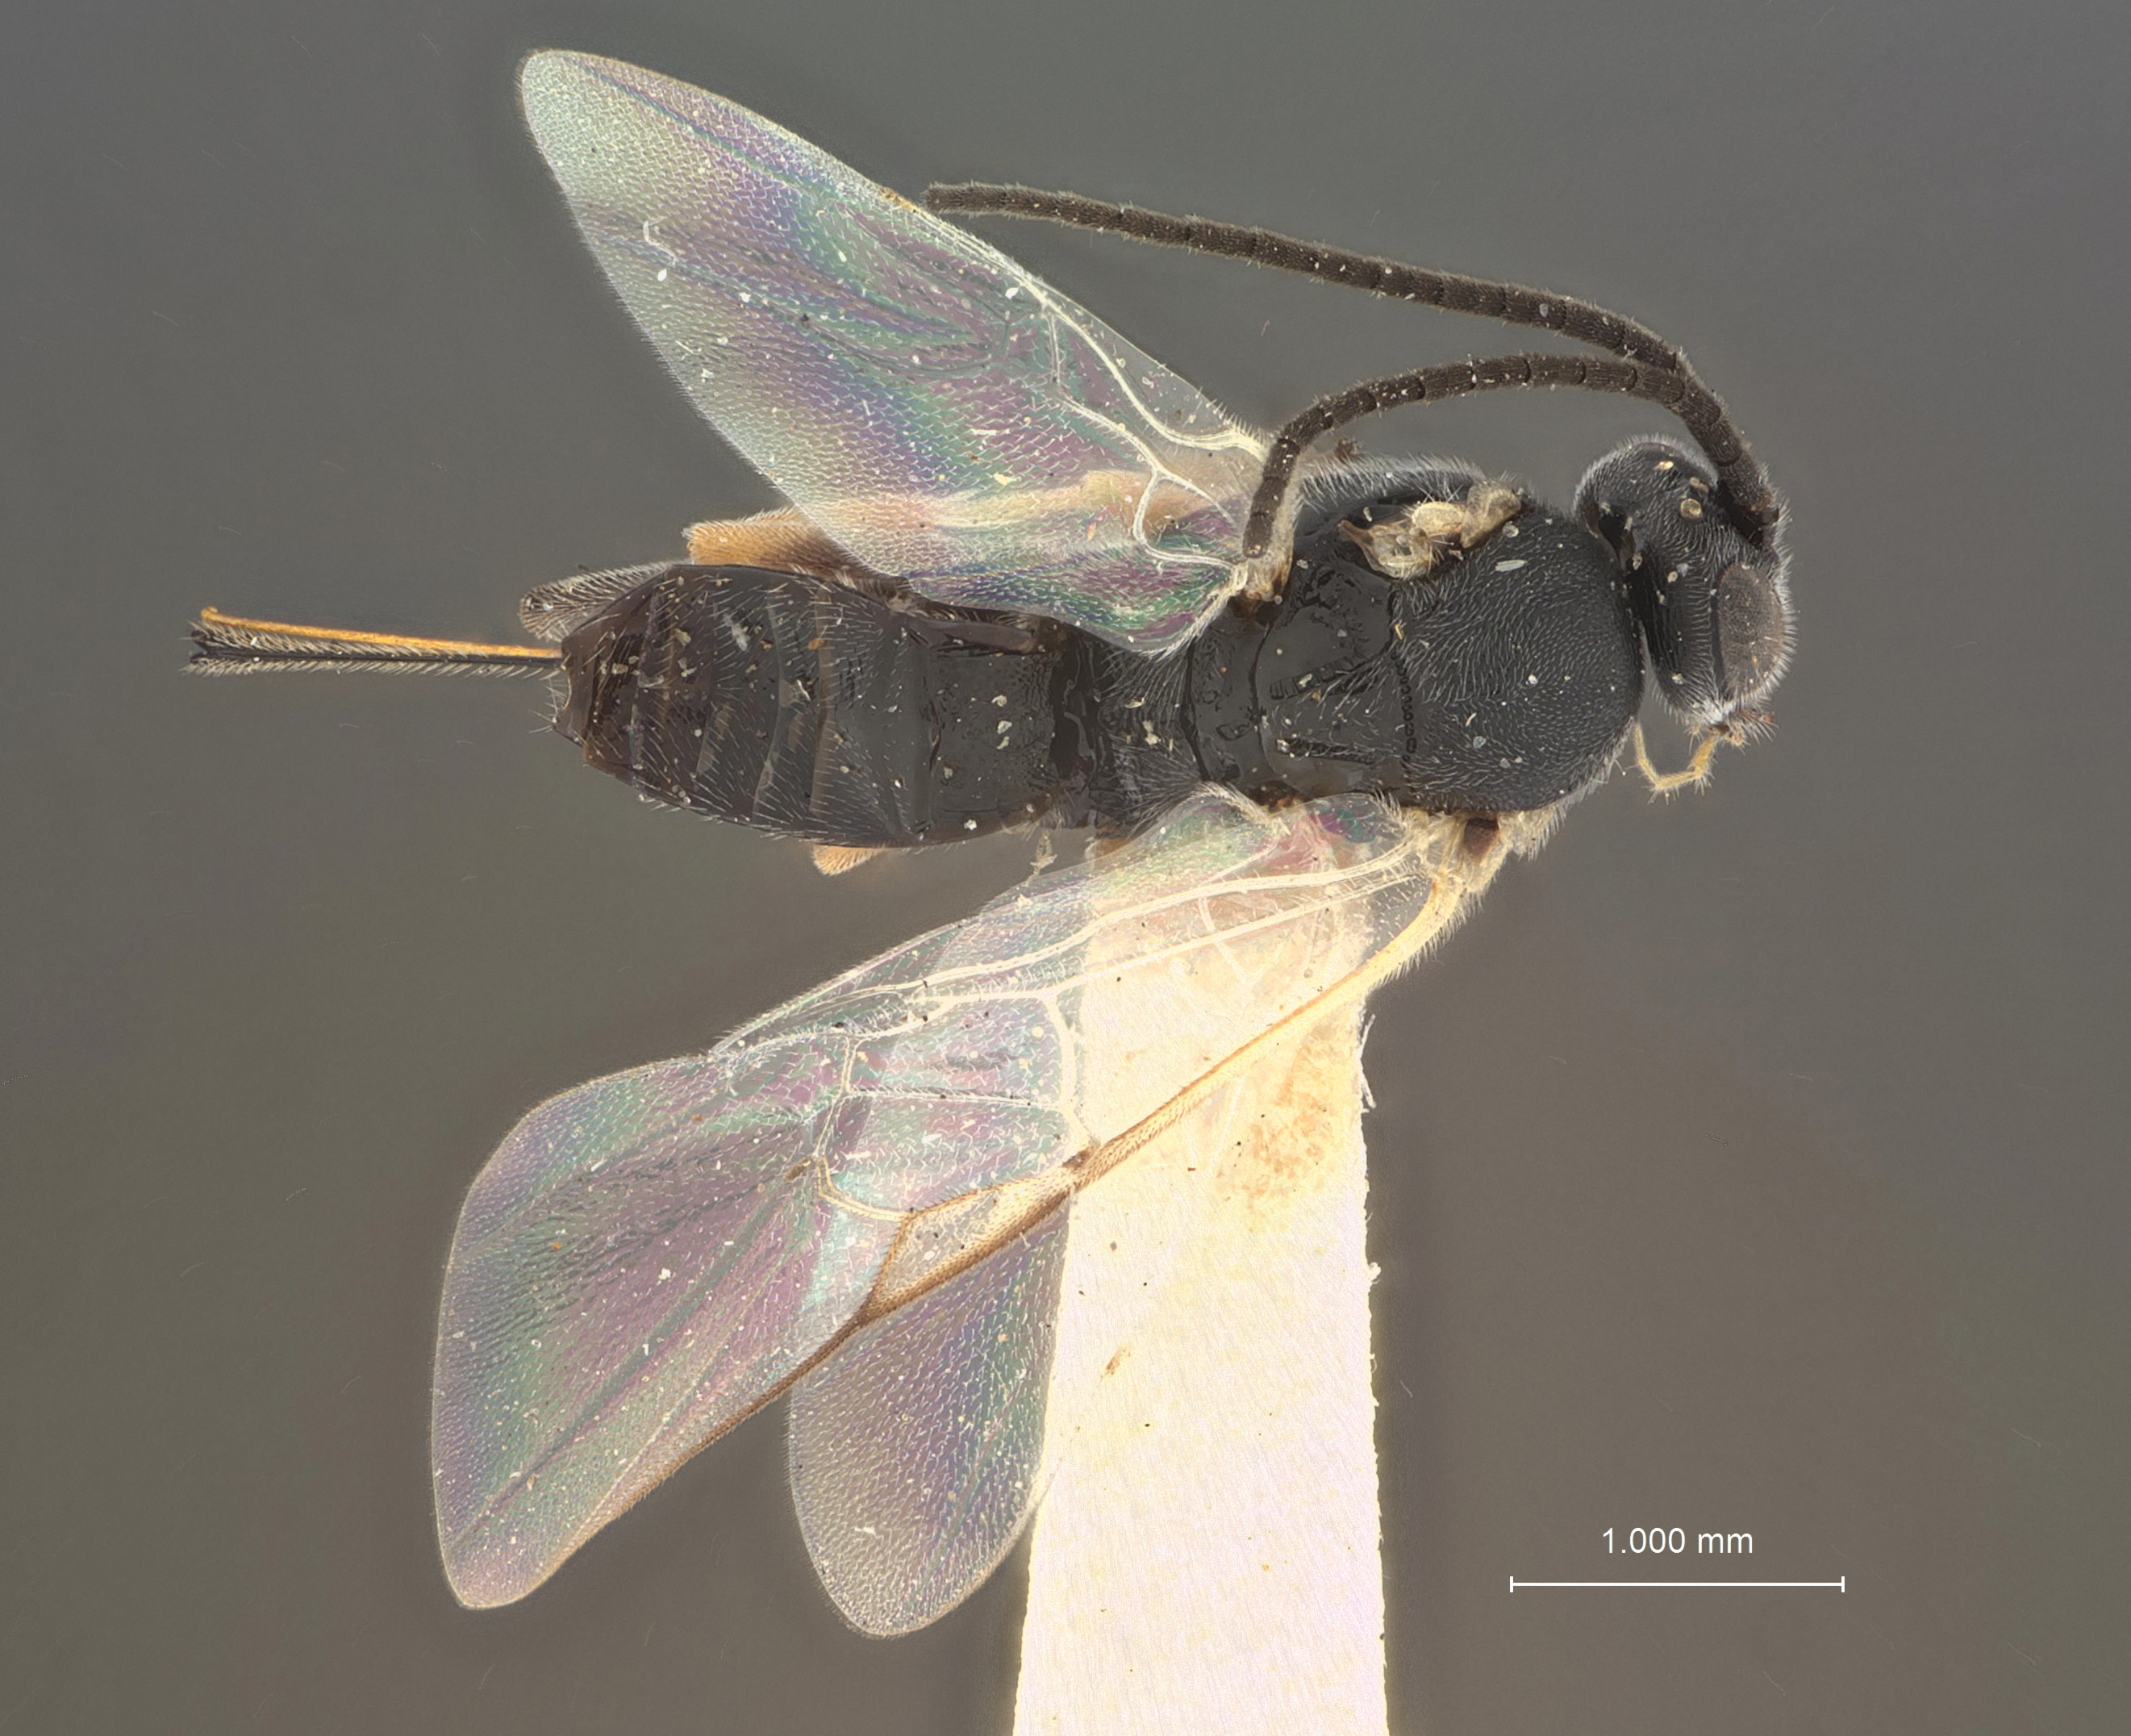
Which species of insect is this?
Apanteles thurberiae
